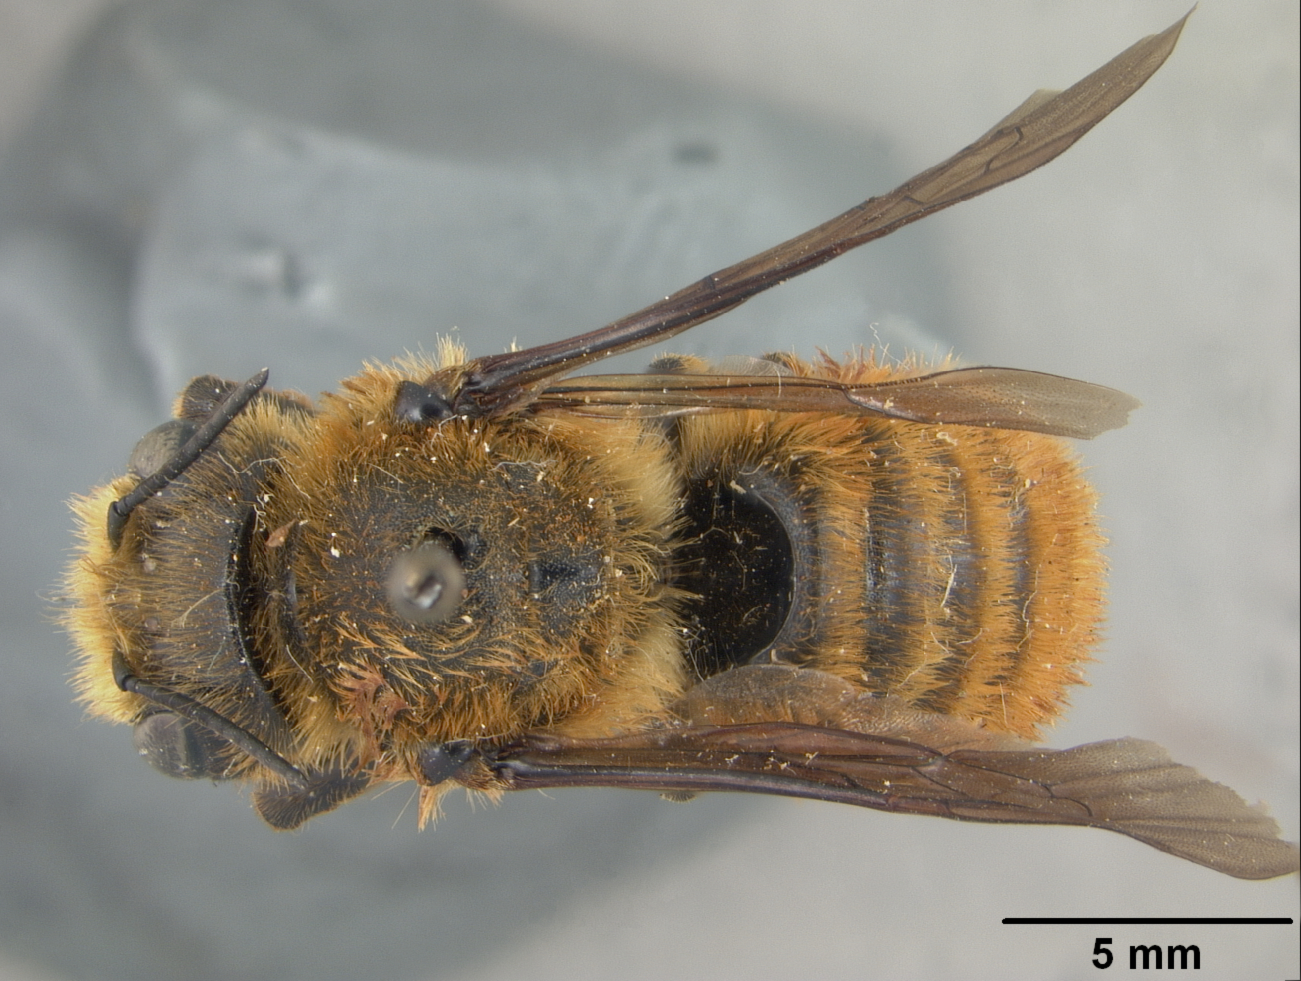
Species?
Megachile cockerelli
